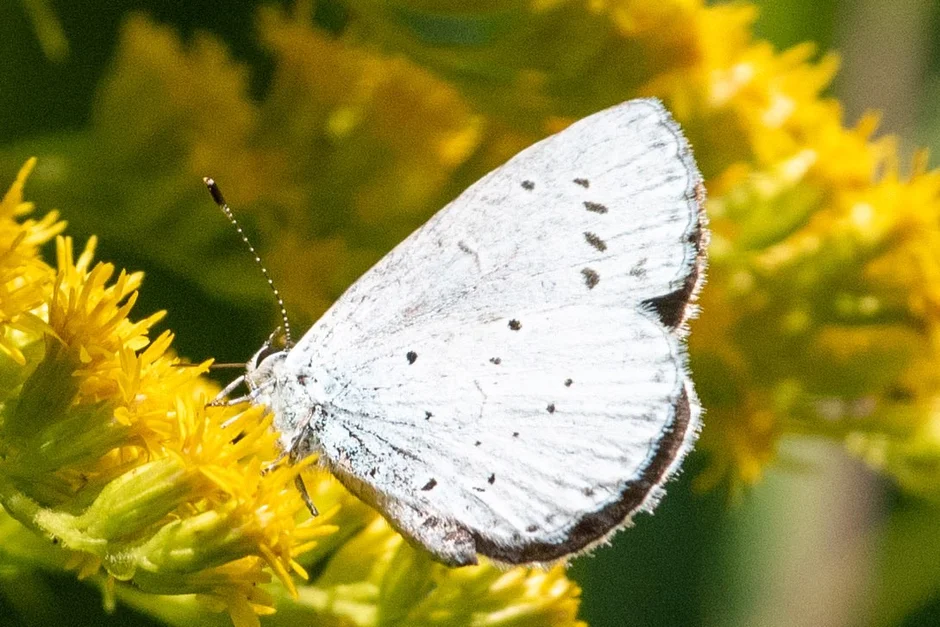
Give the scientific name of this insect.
Celastrina argiolus
